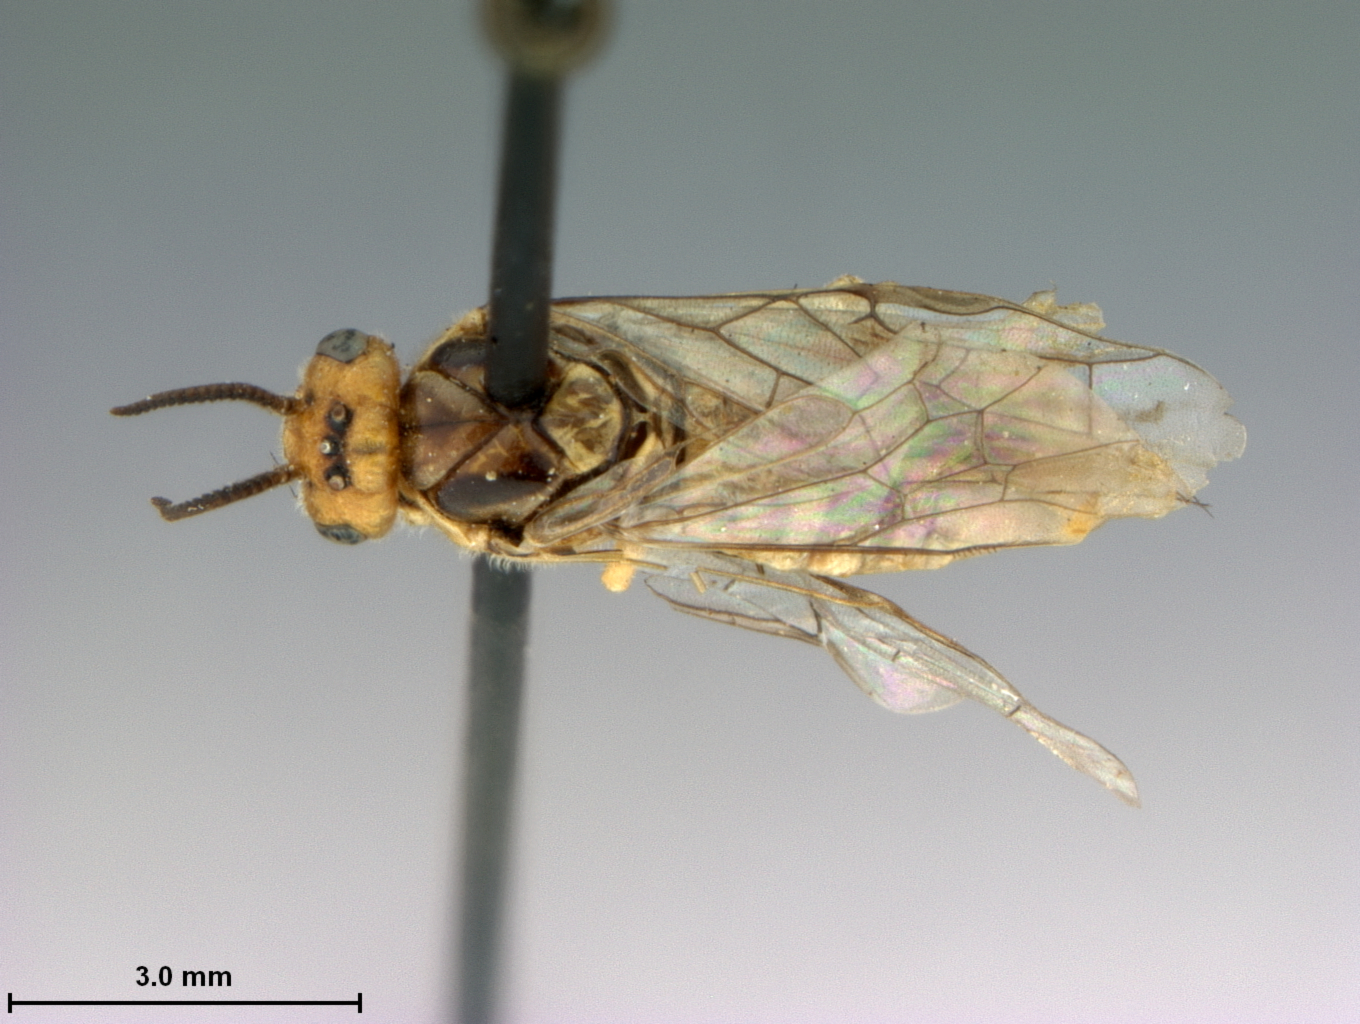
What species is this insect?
Neodiprion edulicolus
